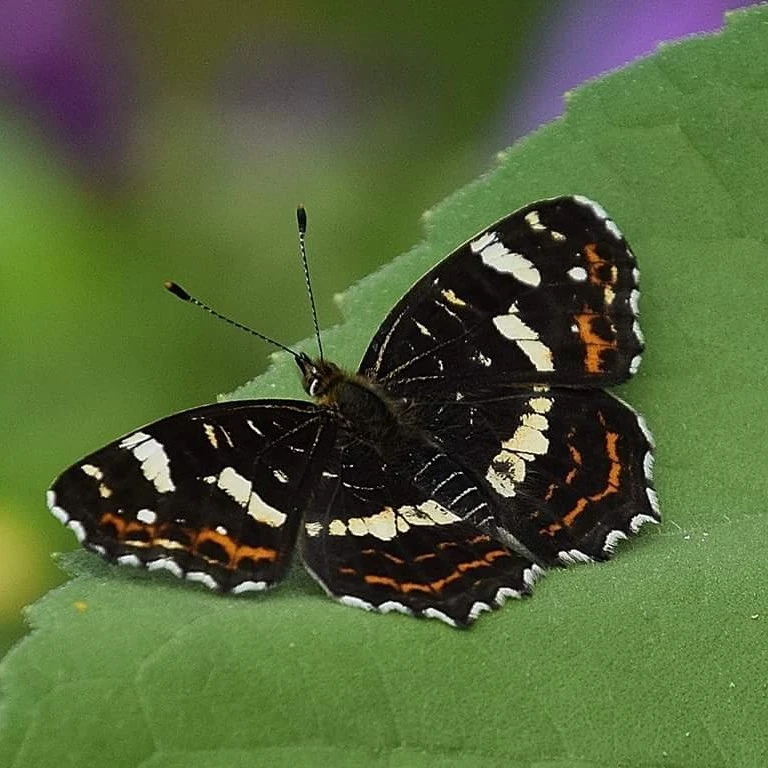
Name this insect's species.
Araschnia levana
